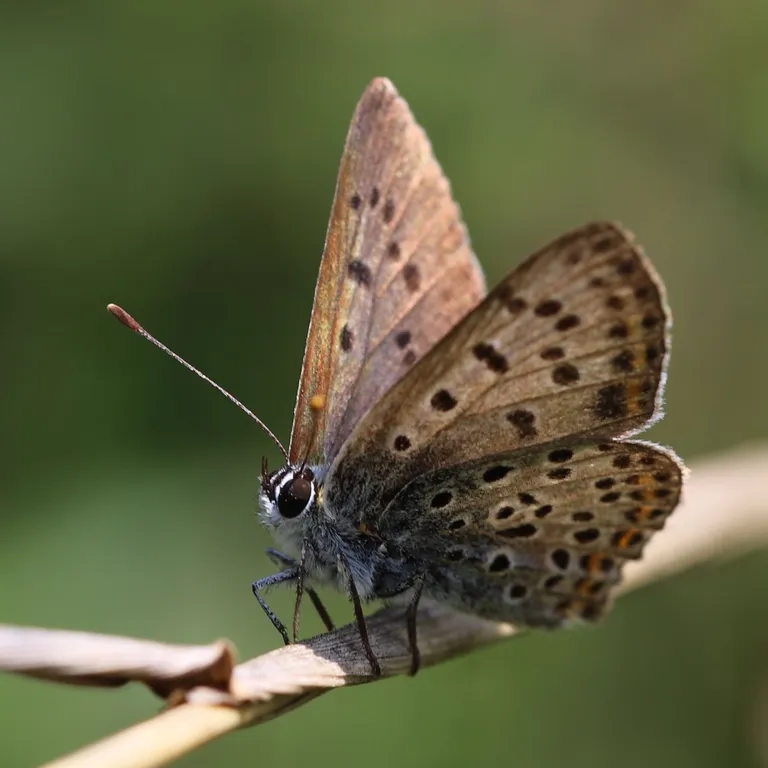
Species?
Lycaena tityrus (also Loweia tityrus)
